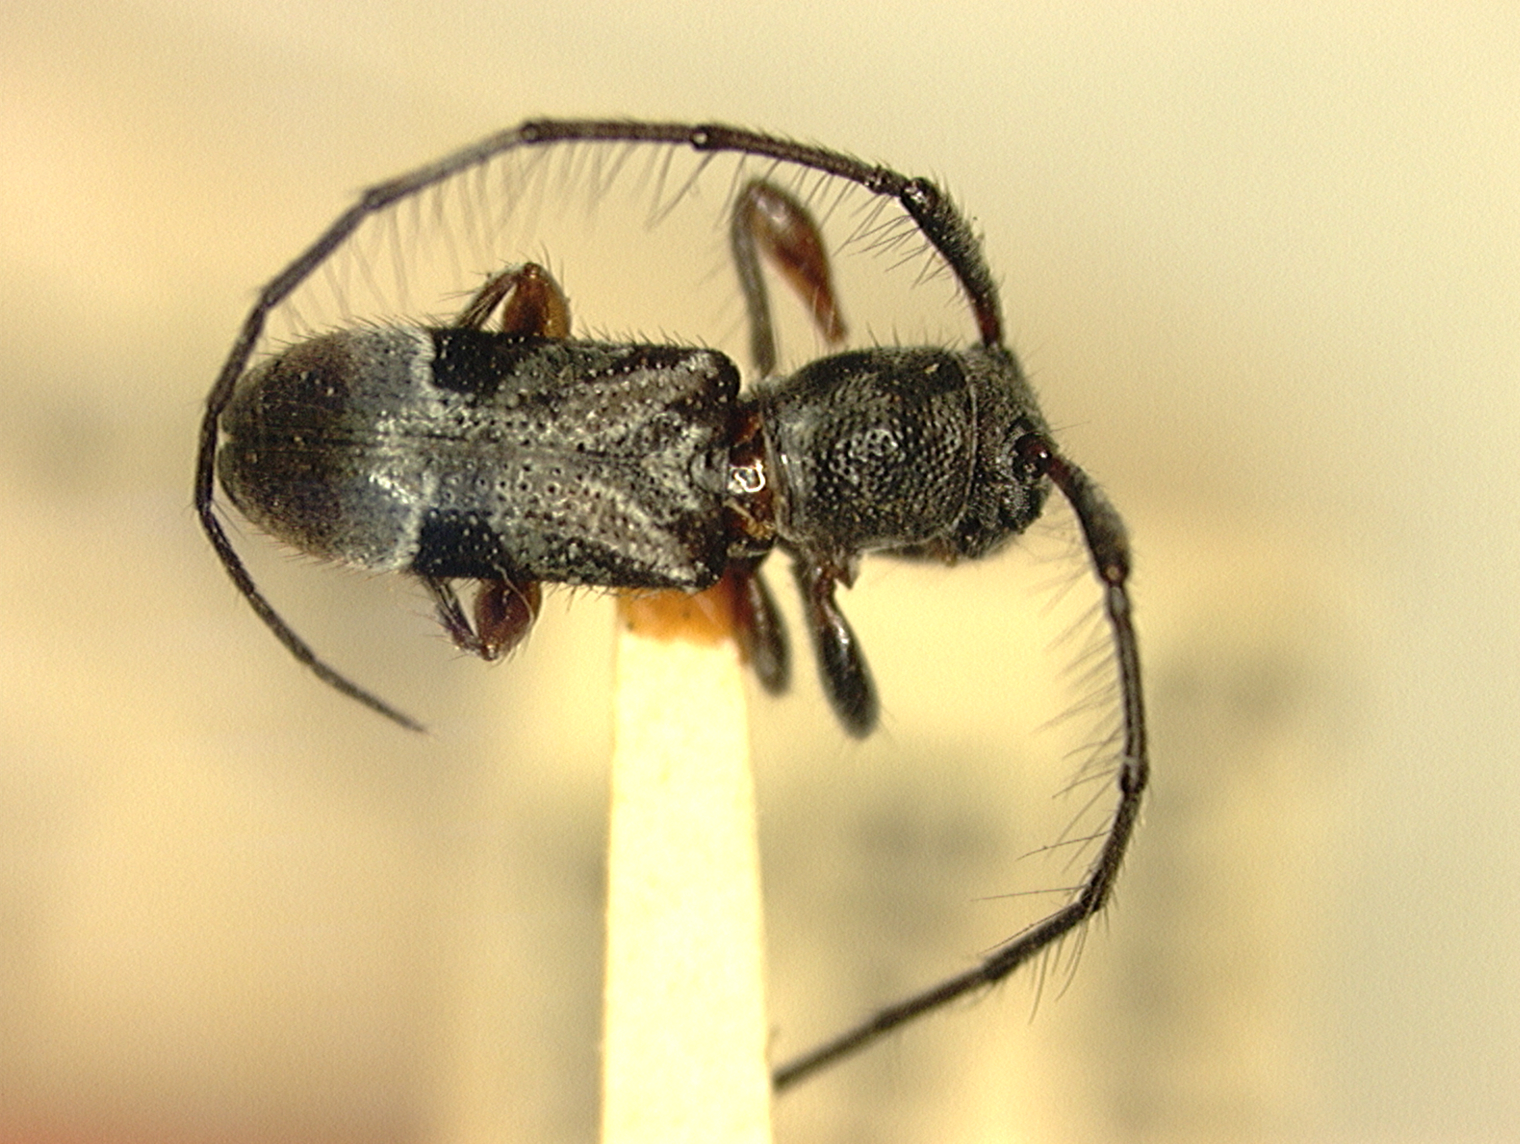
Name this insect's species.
Platyzeargyra bakeri
